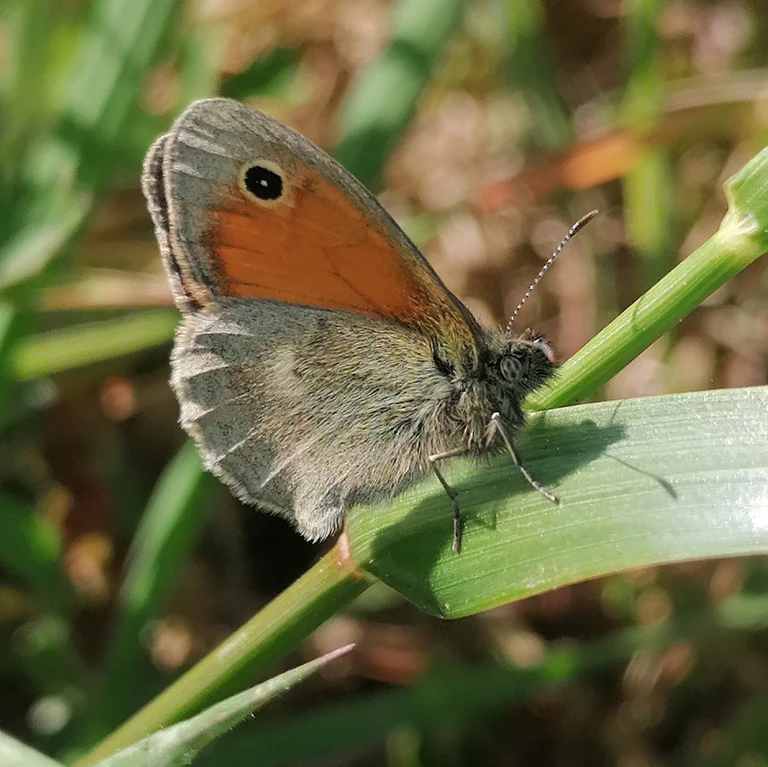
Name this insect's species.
Coenonympha pamphilus
